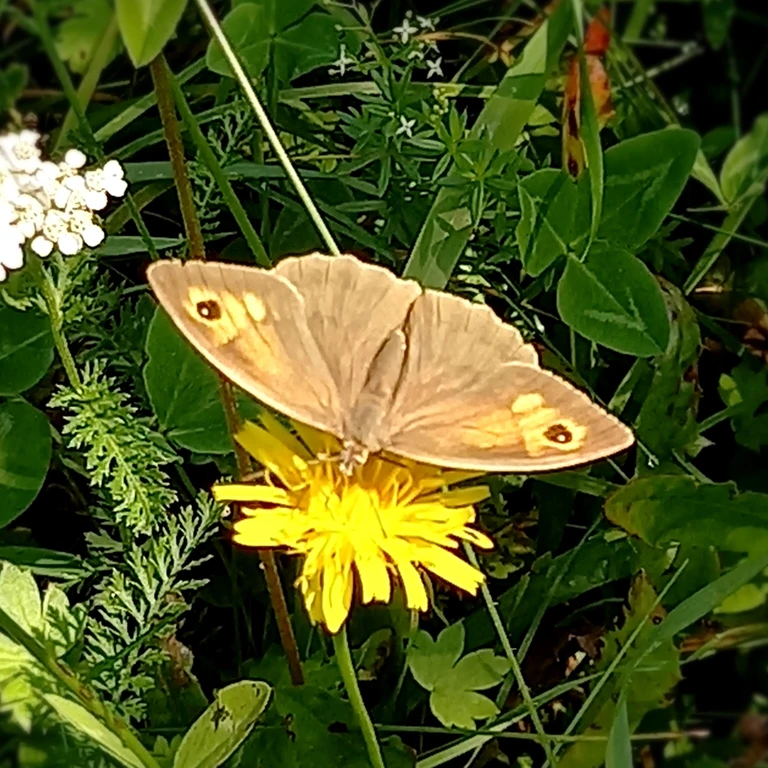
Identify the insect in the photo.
Maniola jurtina
